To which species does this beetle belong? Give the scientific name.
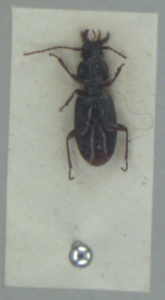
Stomis pumicatus
